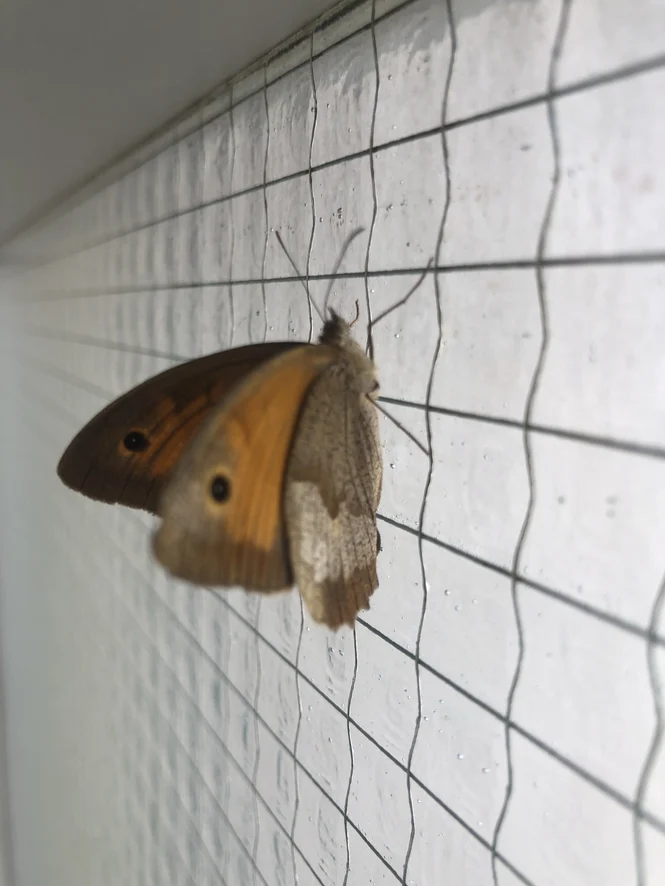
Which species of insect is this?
Maniola jurtina
